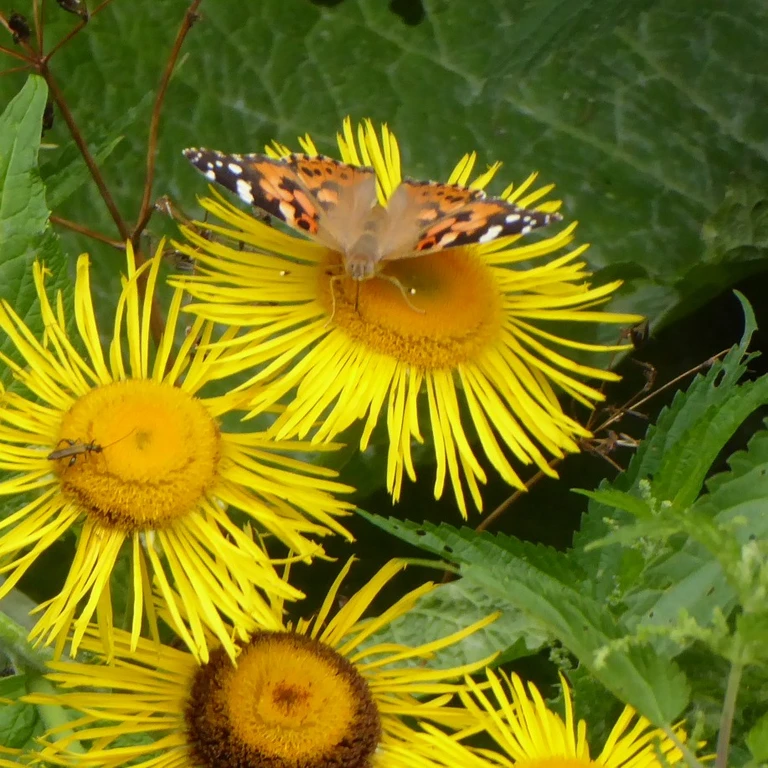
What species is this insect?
Vanessa cardui
